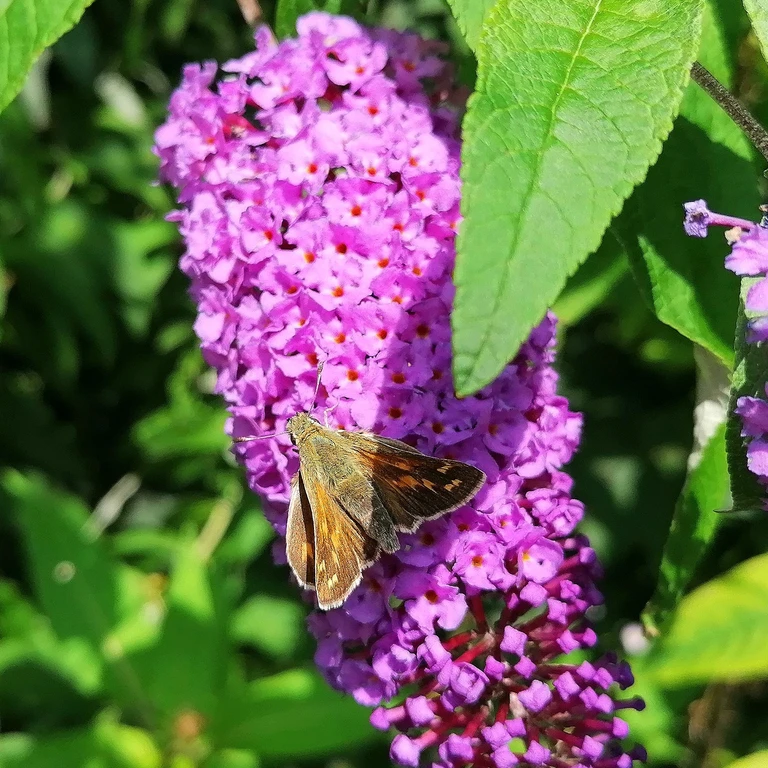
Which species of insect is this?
Hesperia comma
